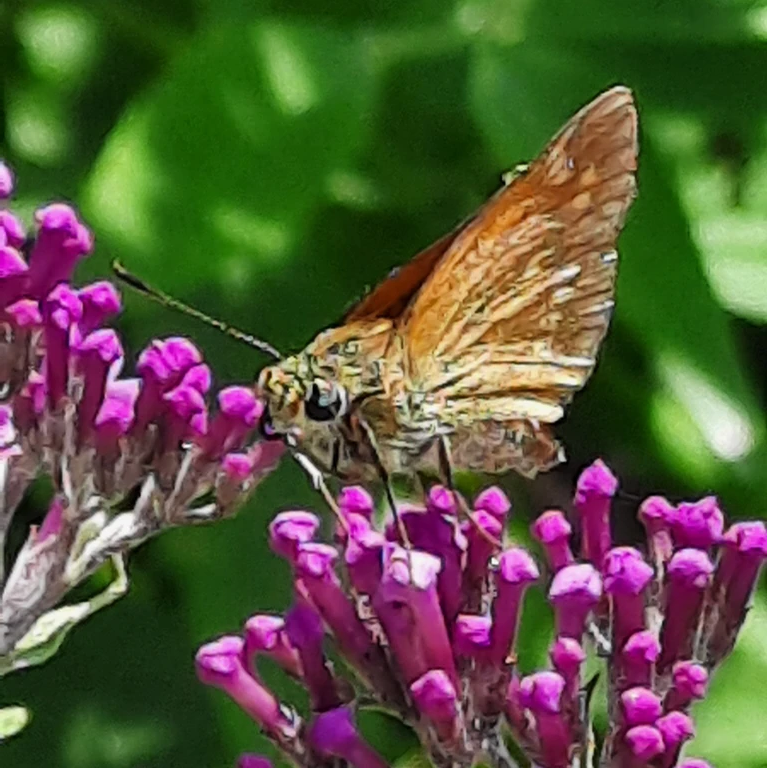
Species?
Ochlodes sylvanus (also Ochlodes venata)
